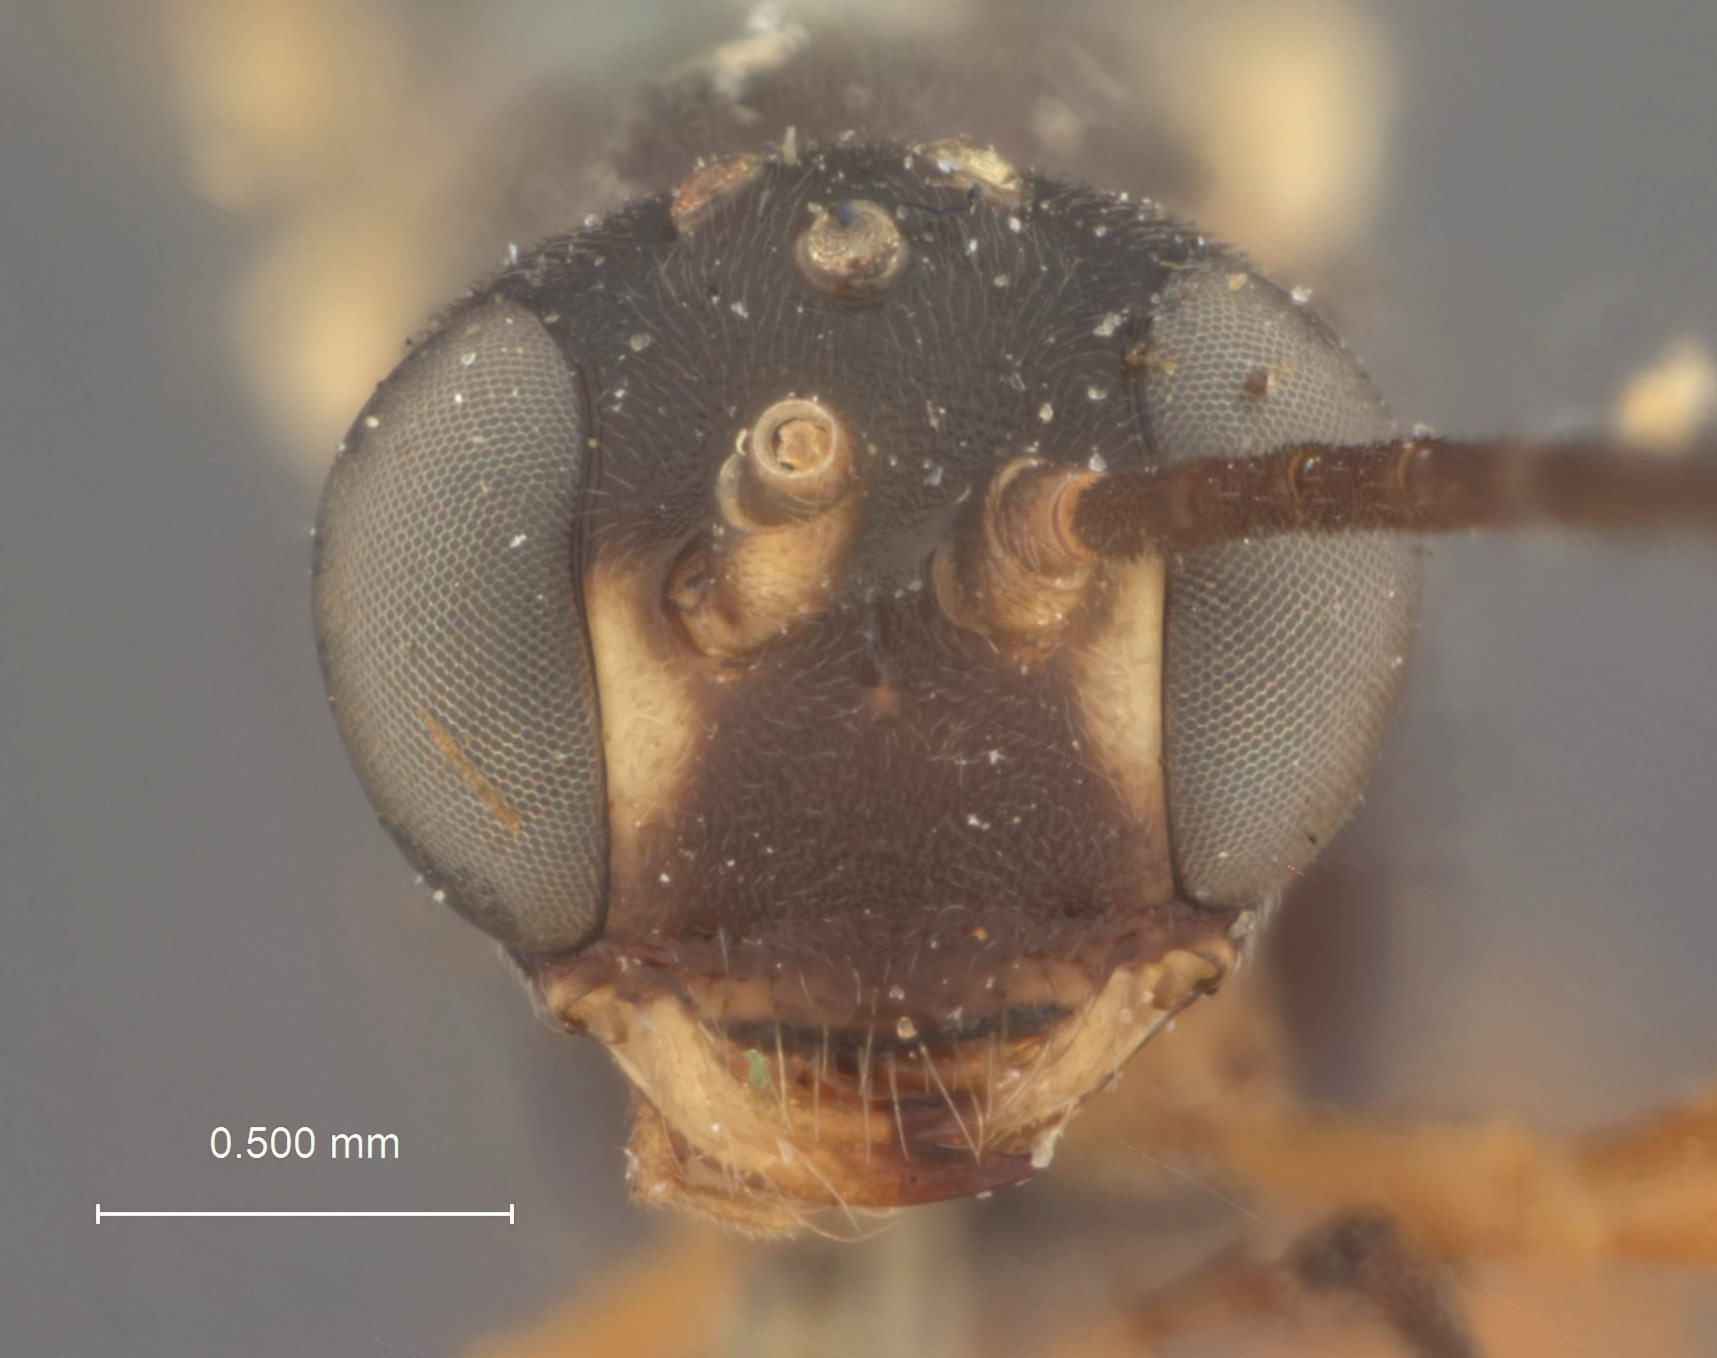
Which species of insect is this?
Ctenopelma indotata
